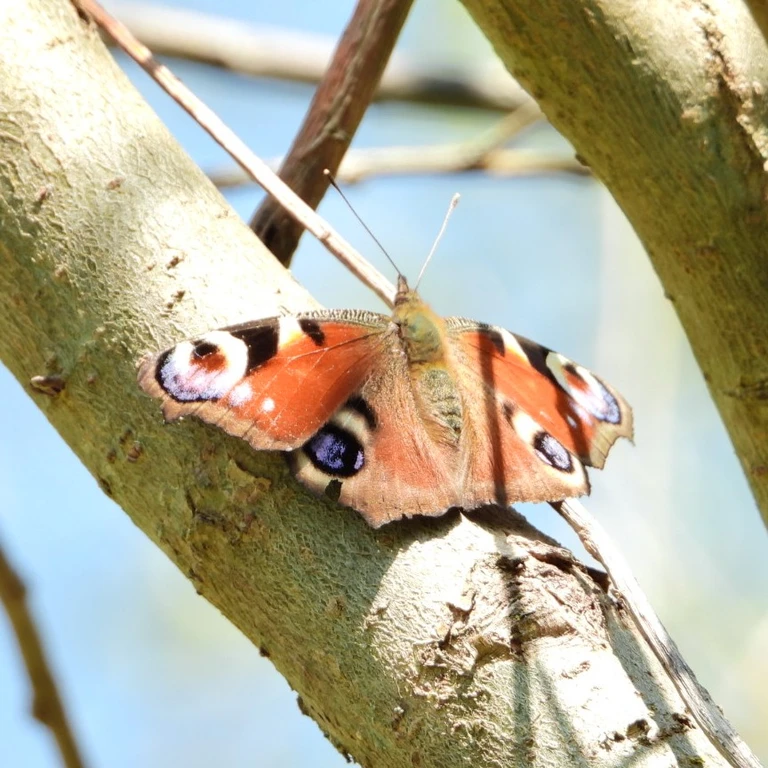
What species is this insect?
Aglais io
